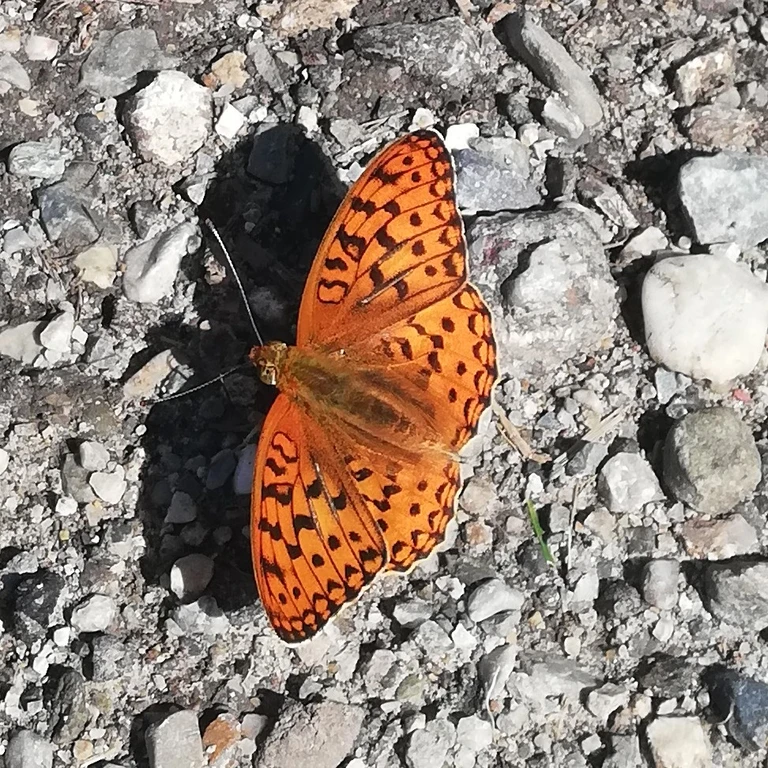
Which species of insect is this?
Fabriciana adippe
